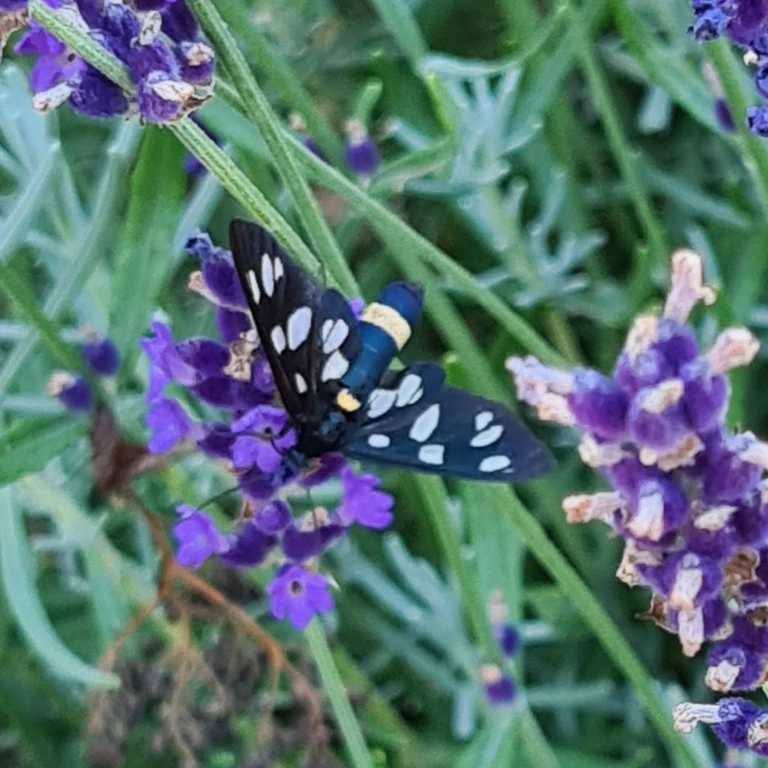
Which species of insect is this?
Amata phegea
